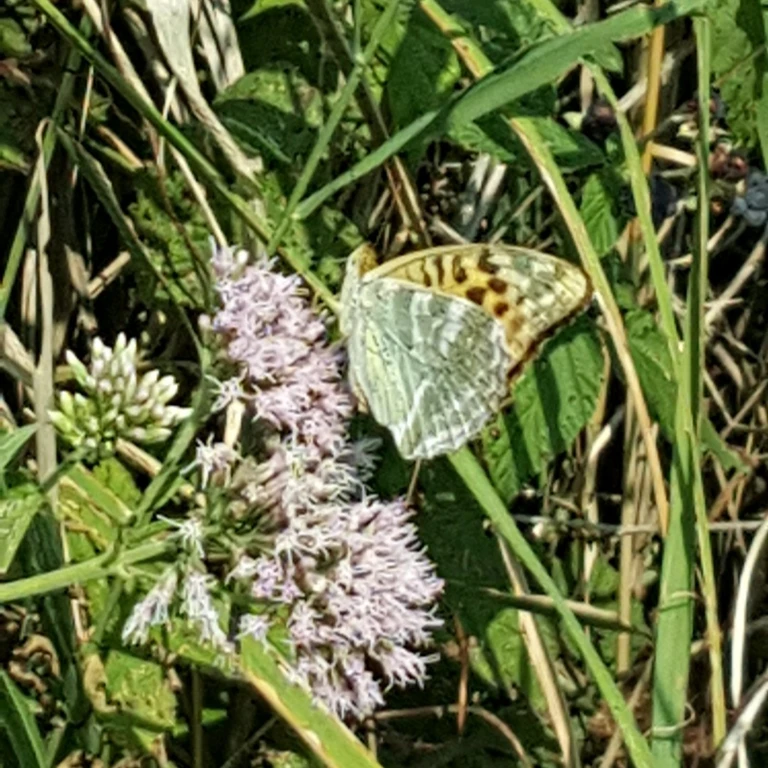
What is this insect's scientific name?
Argynnis paphia
